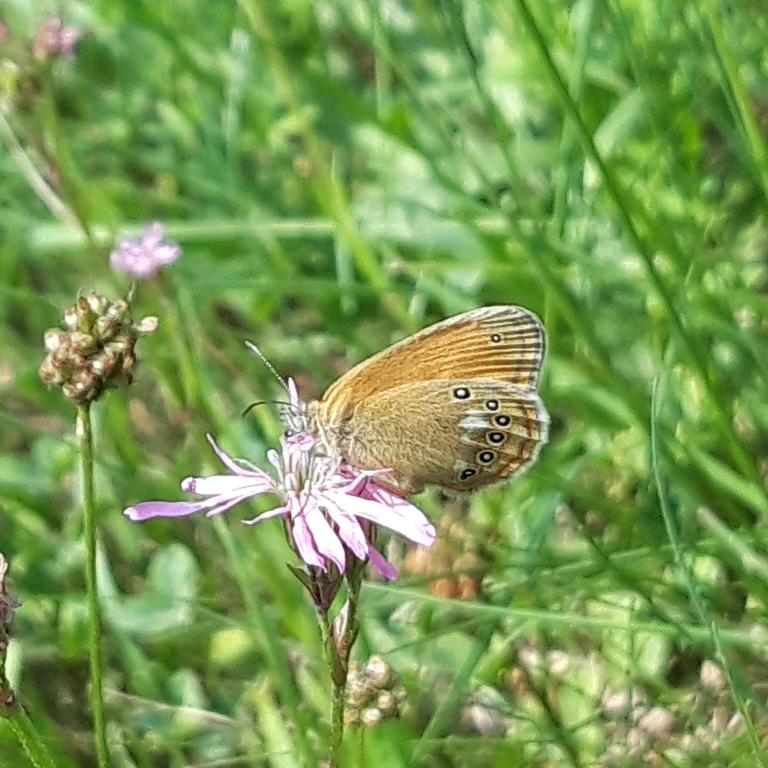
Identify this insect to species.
Coenonympha glycerion (also Coenonympha iphis)
